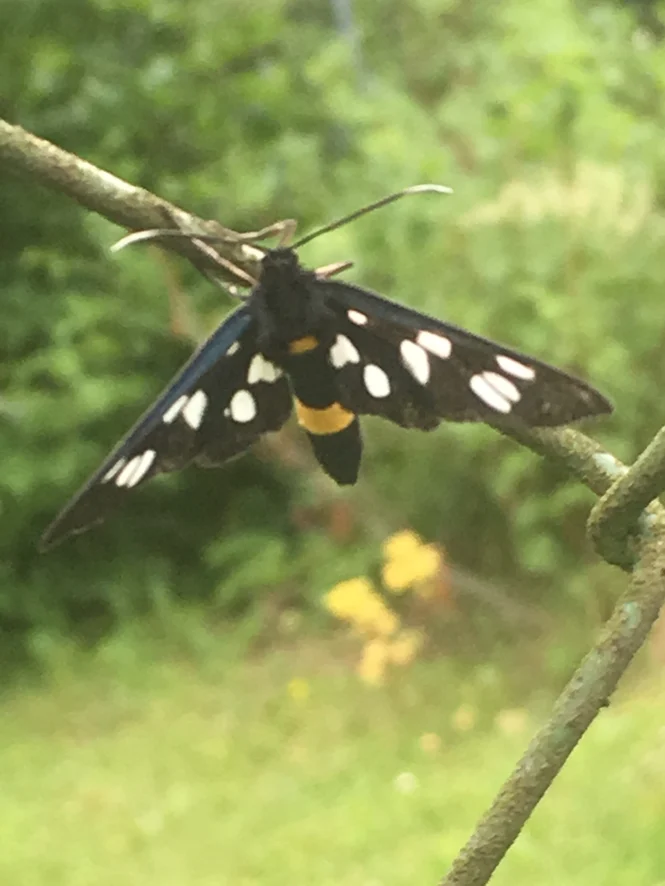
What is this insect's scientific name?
Amata phegea
